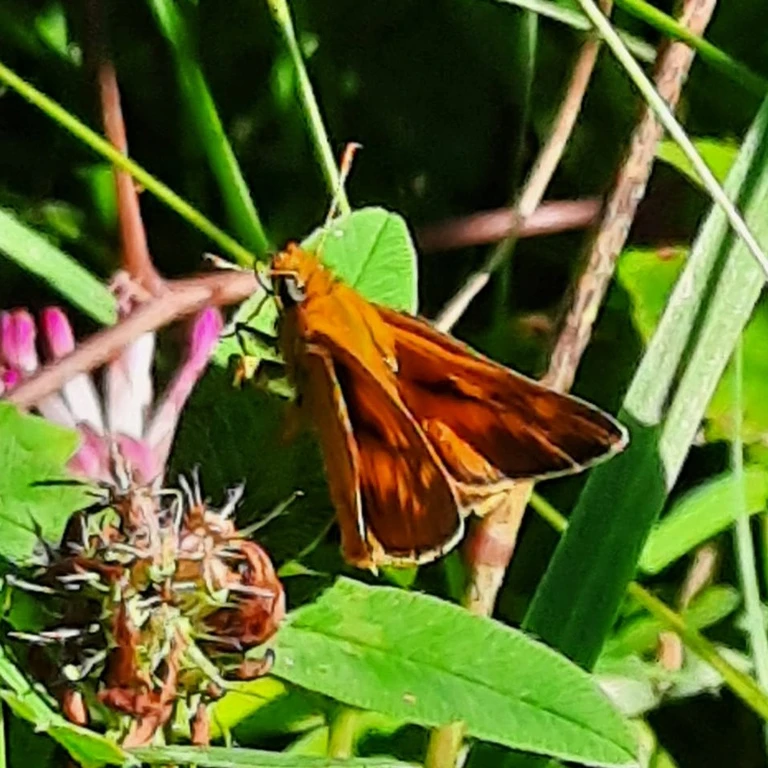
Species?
Ochlodes sylvanus (also Ochlodes venata)
